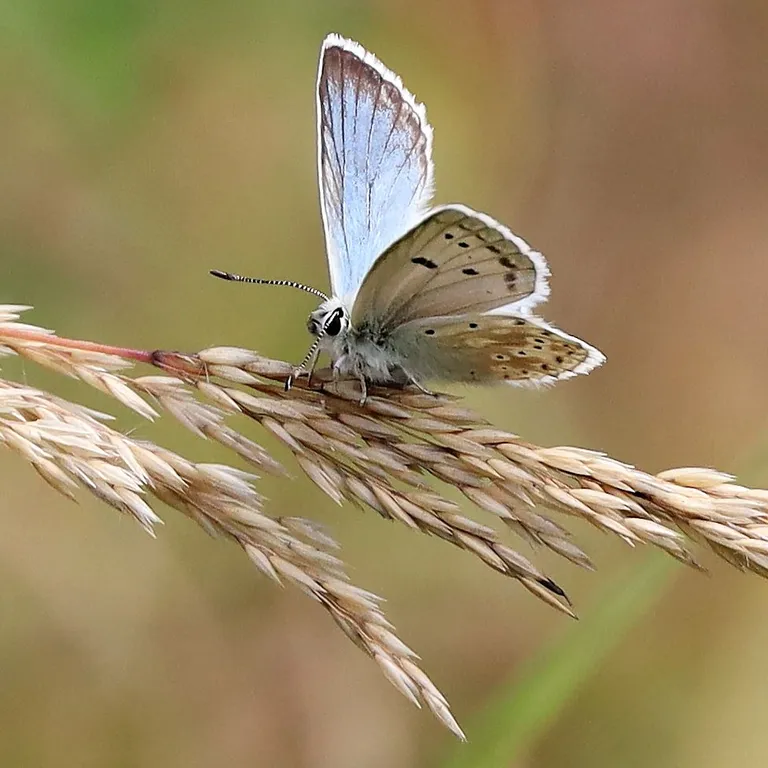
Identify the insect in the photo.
Lysandra coridon
